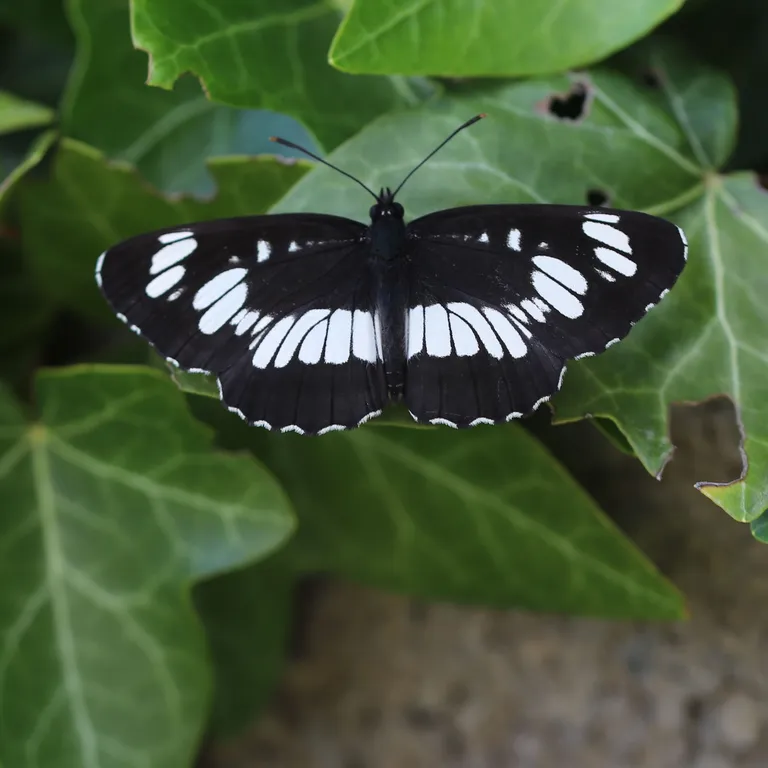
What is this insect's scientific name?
Neptis rivularis
